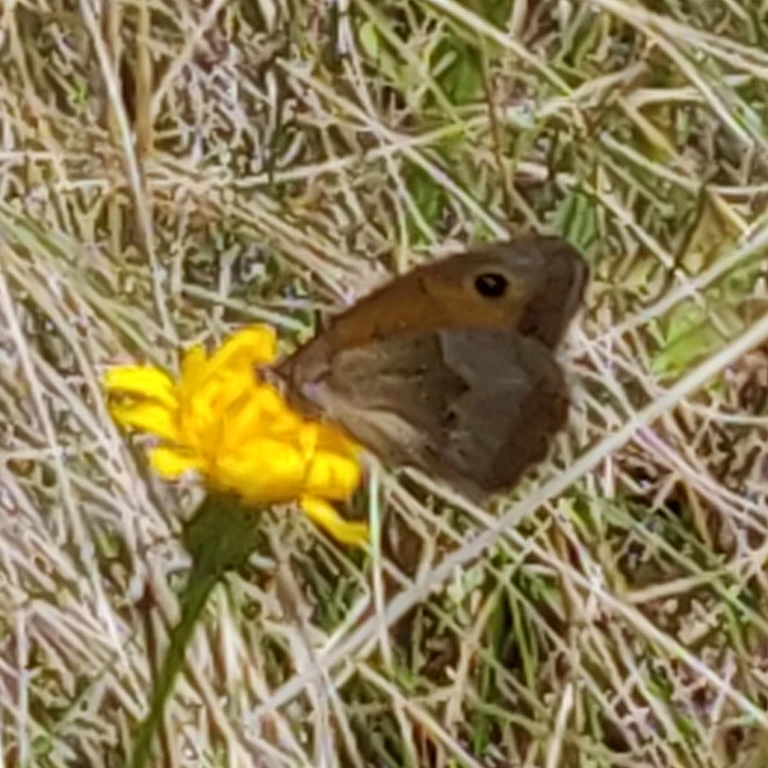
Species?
Maniola jurtina
